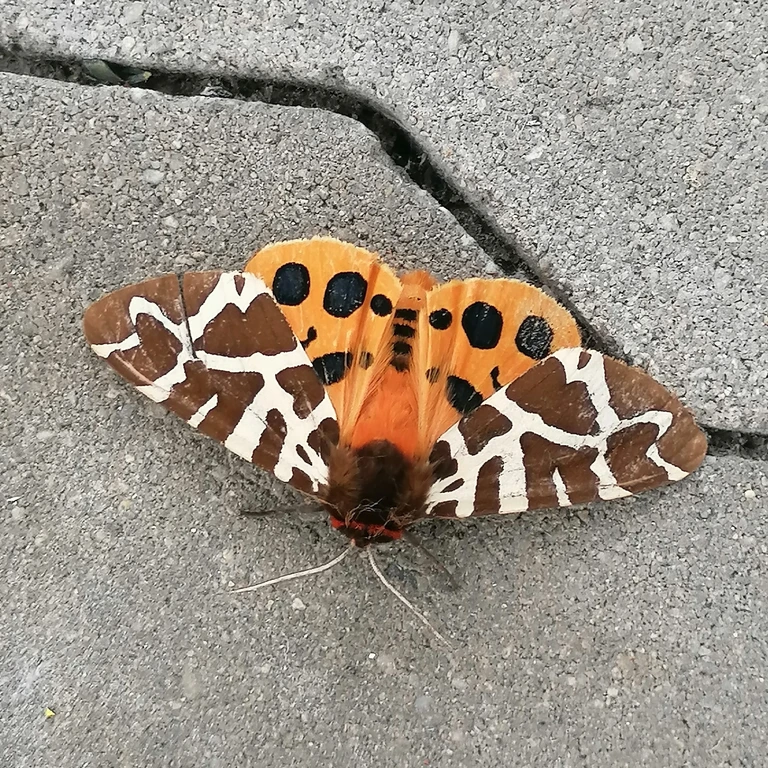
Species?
Arctia caja
